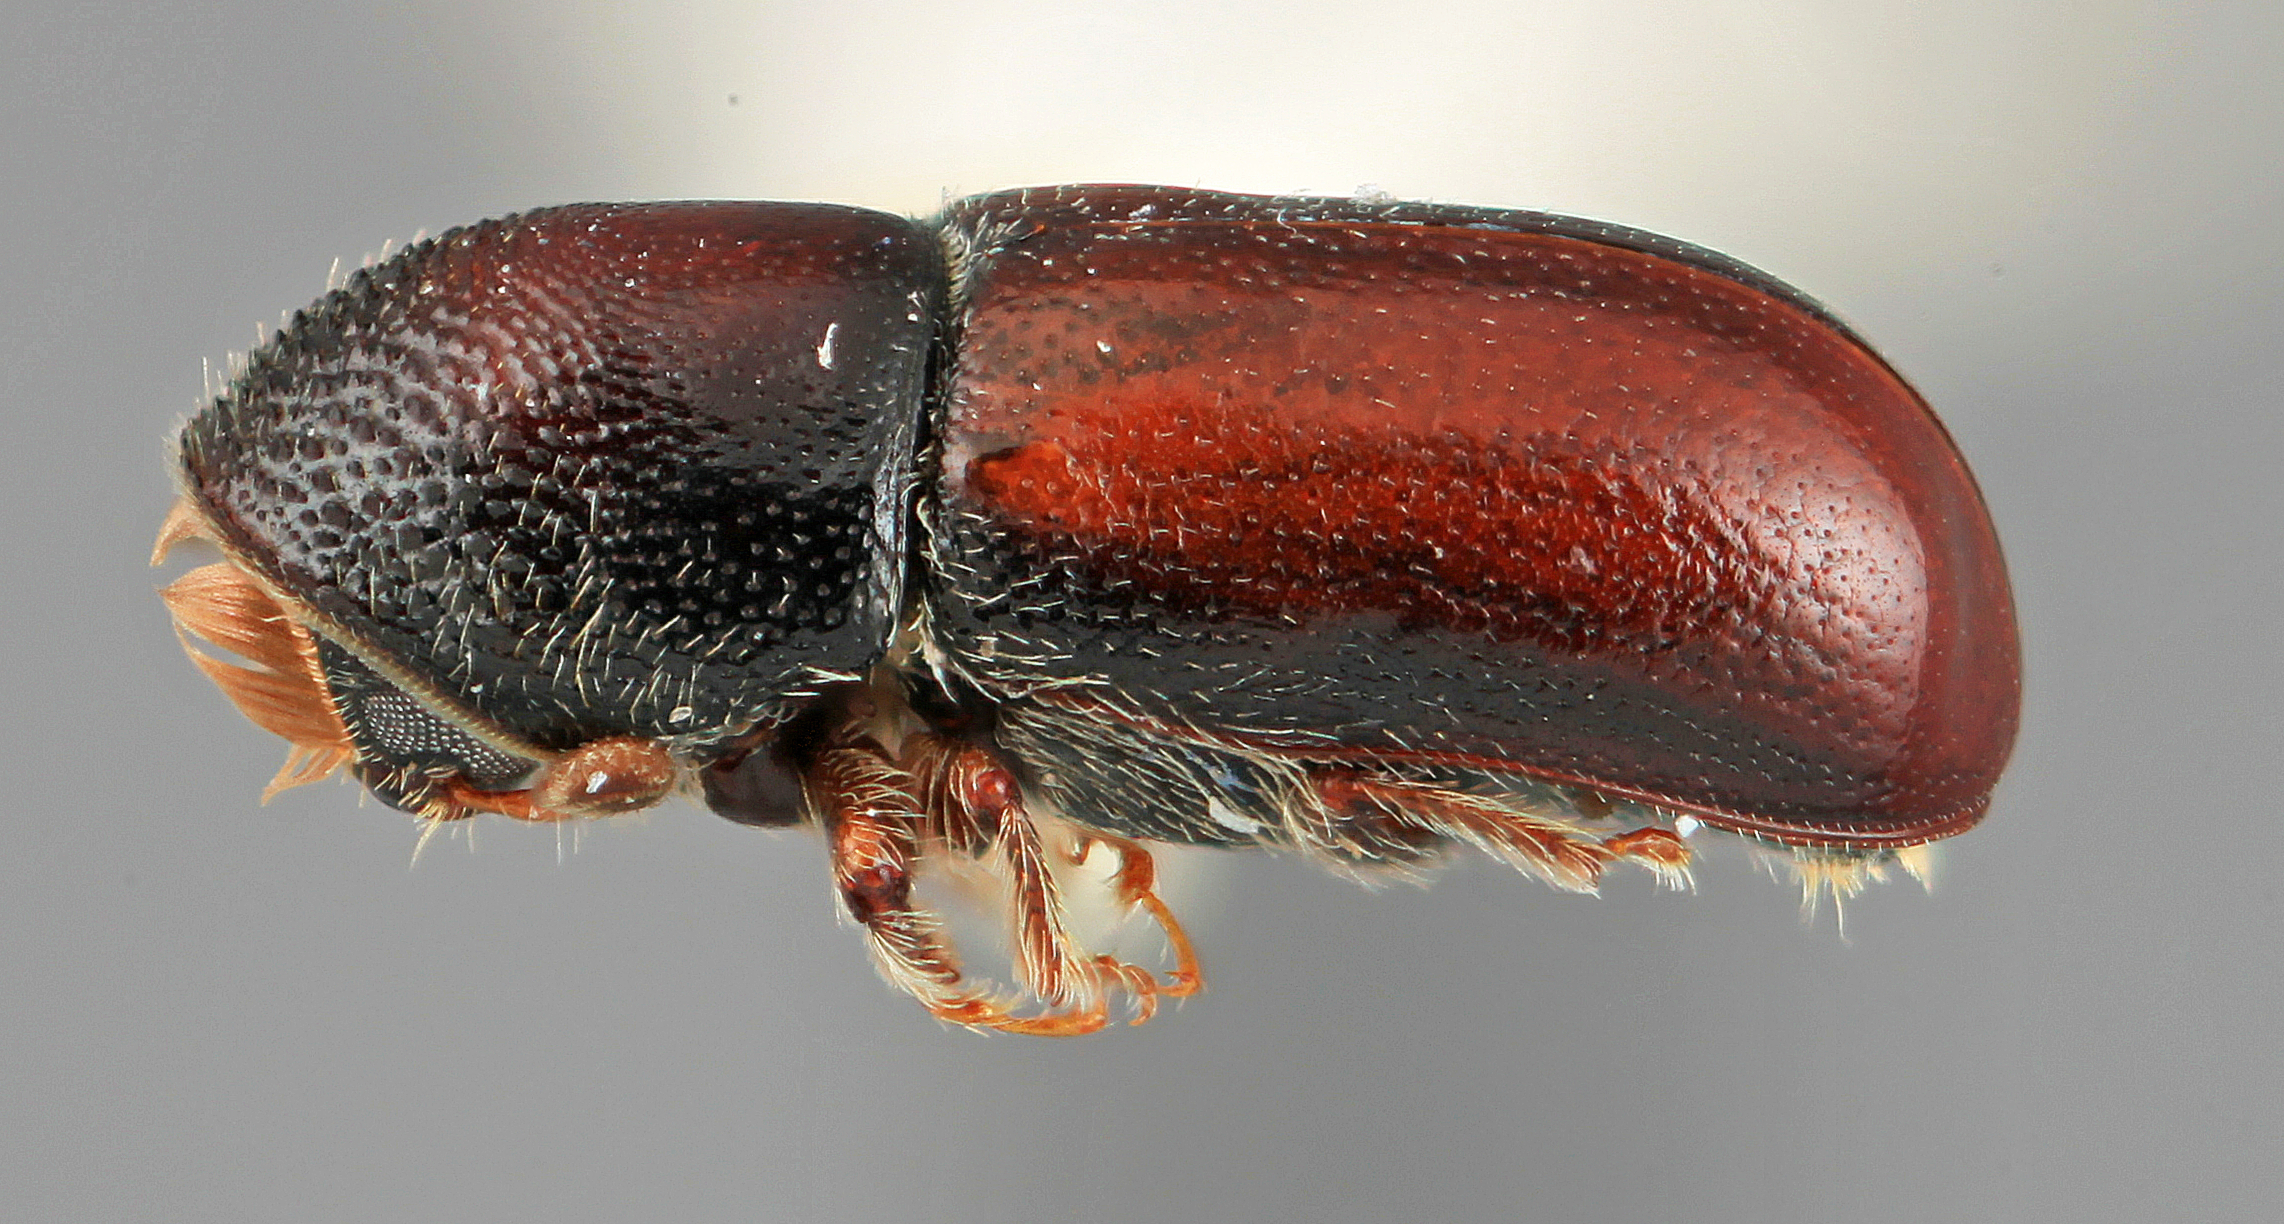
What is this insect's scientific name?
Pseudopityophthorus micans
